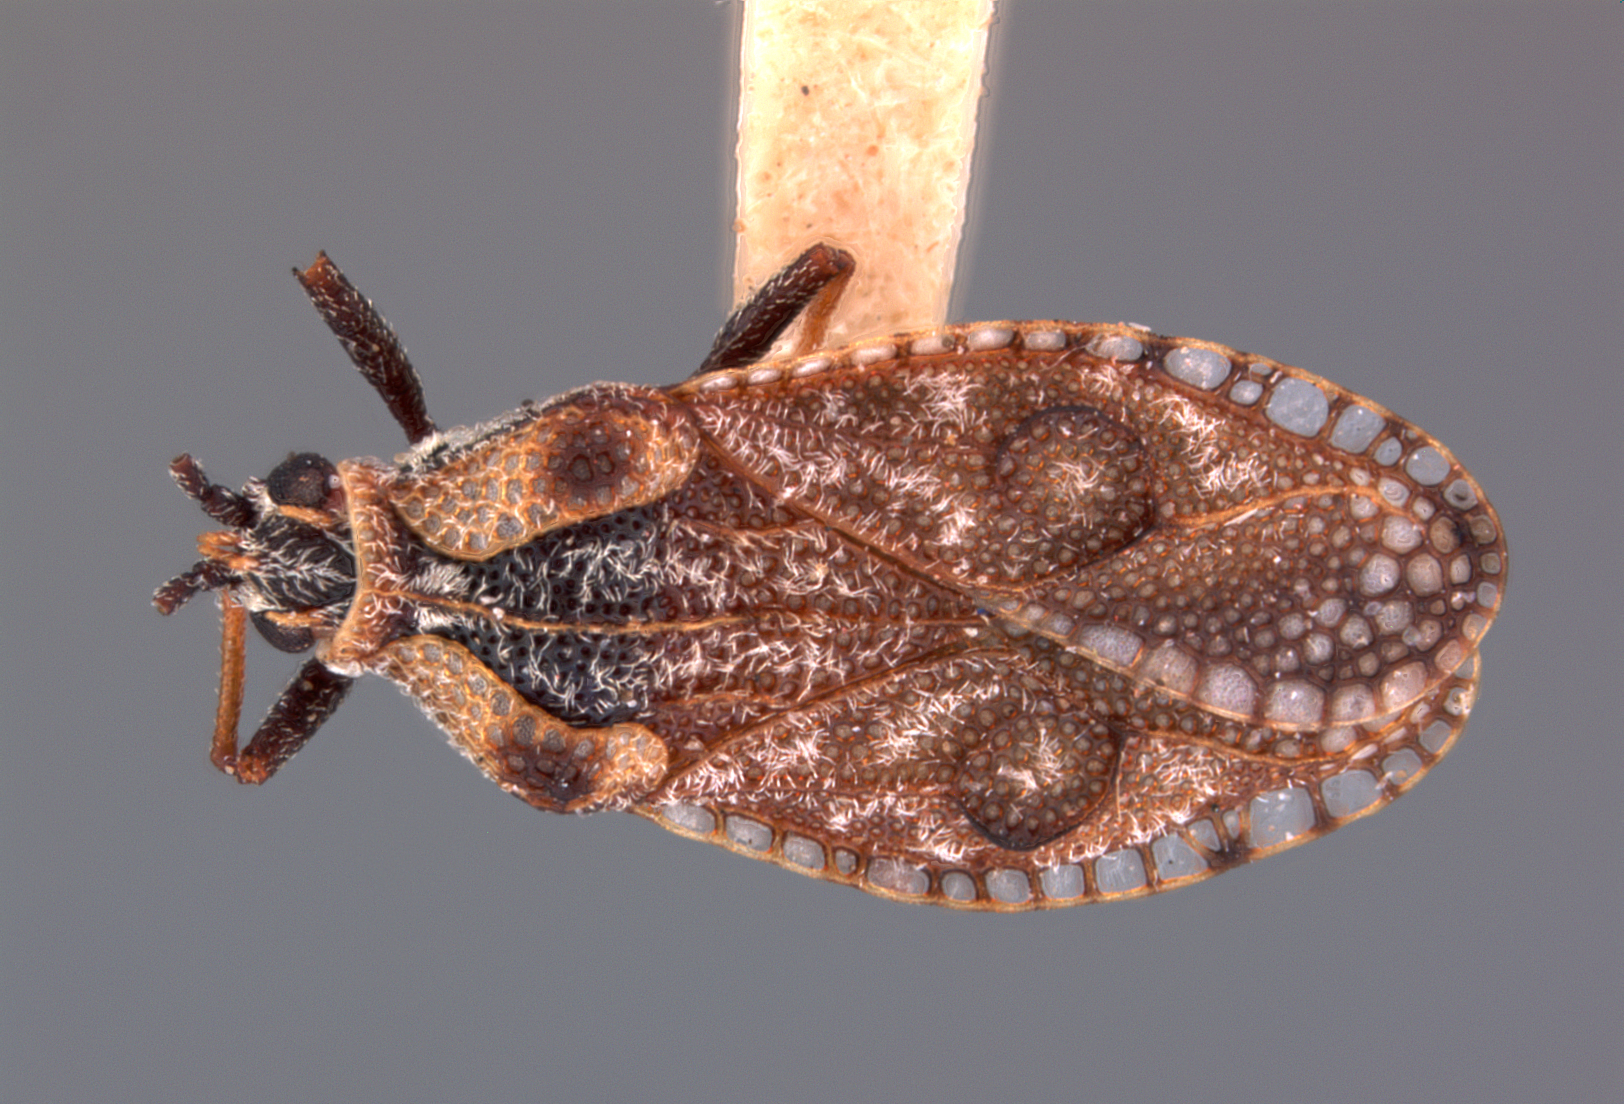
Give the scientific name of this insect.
Monanthia haitiensis
